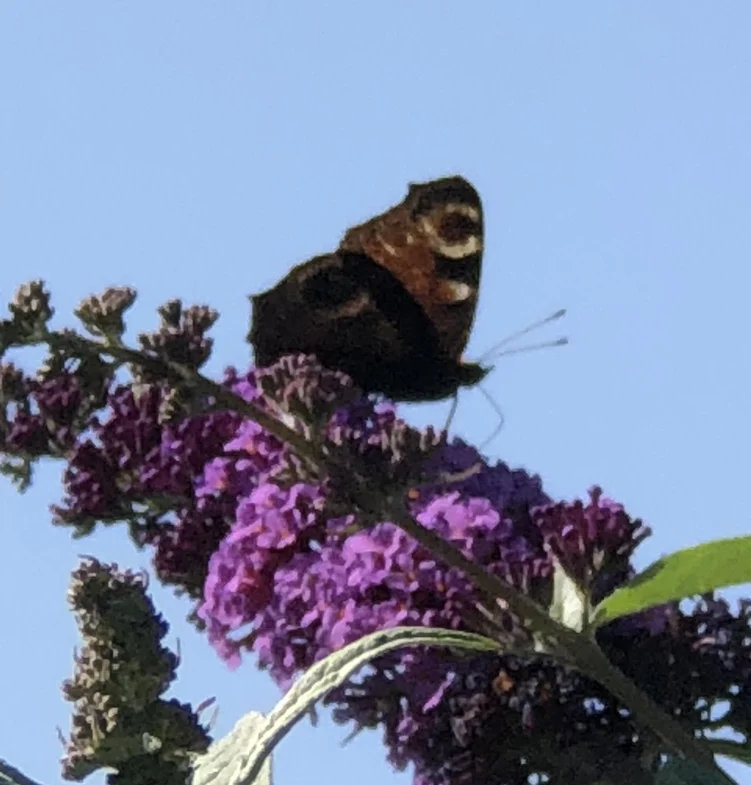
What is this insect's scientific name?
Aglais io
